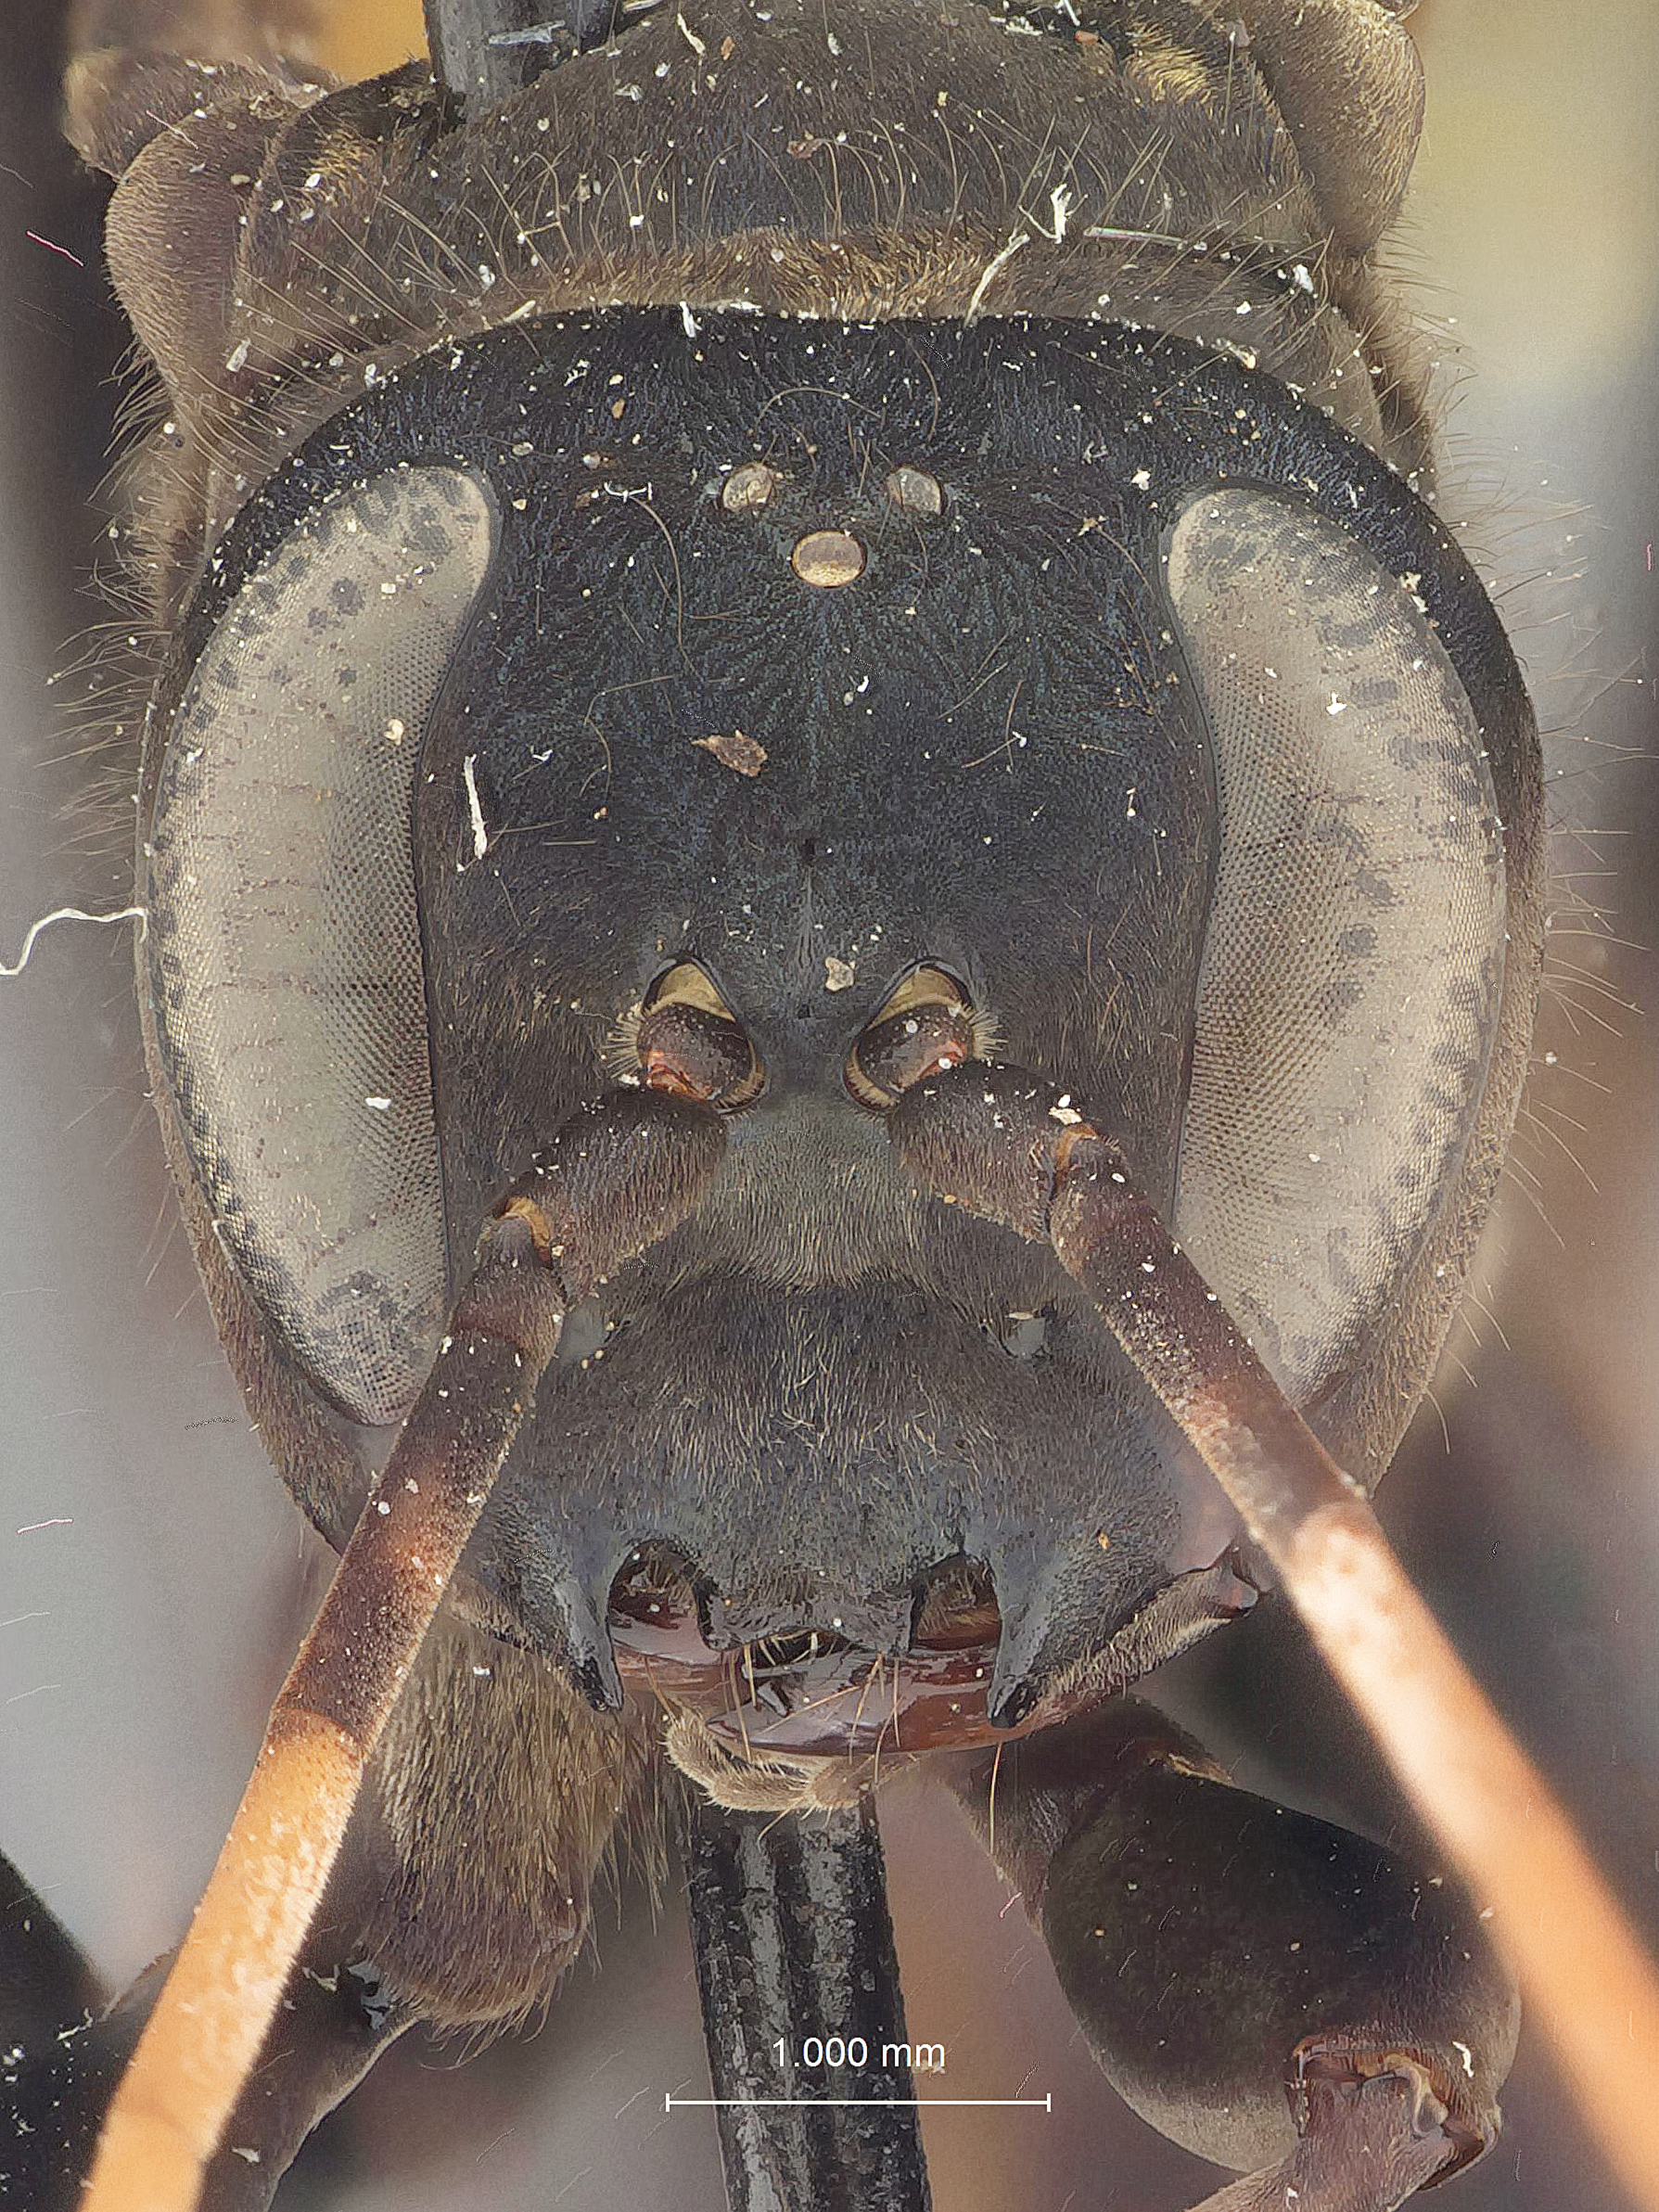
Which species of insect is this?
Phanochilus splendens
